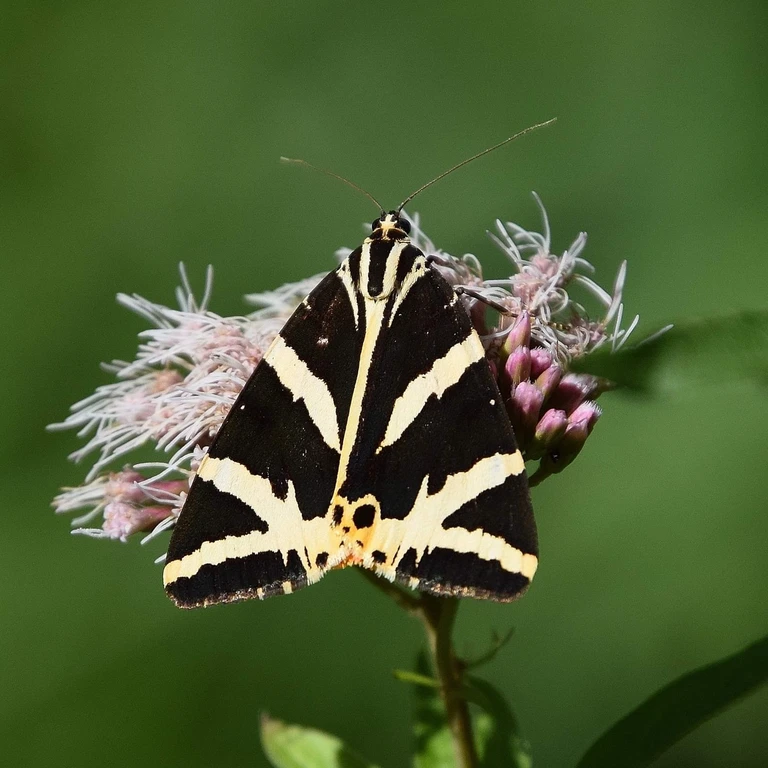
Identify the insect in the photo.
Euplagia quadripunctaria
